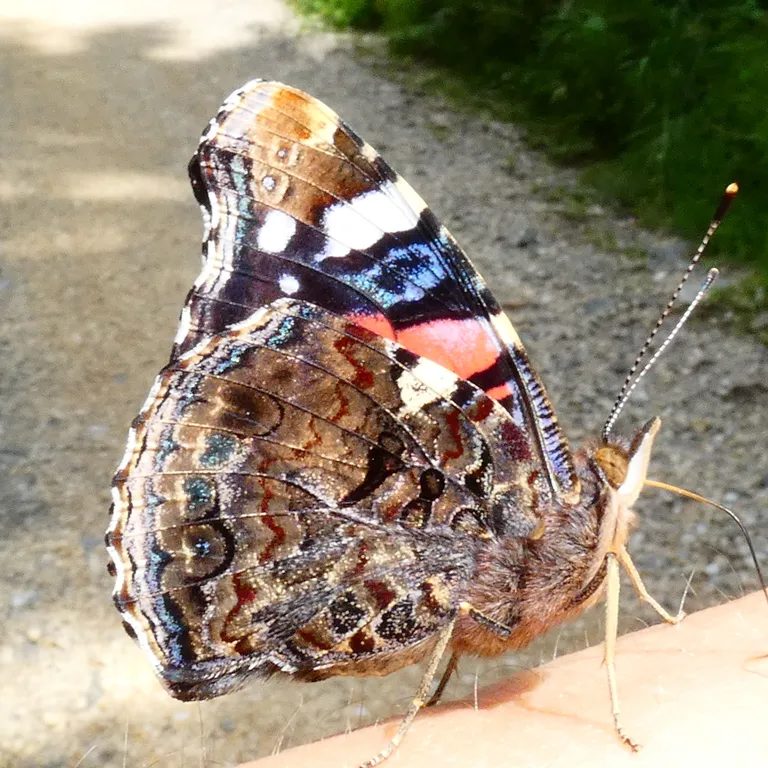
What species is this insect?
Vanessa atalanta
